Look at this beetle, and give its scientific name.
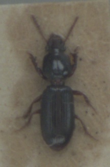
Clivina fossor
